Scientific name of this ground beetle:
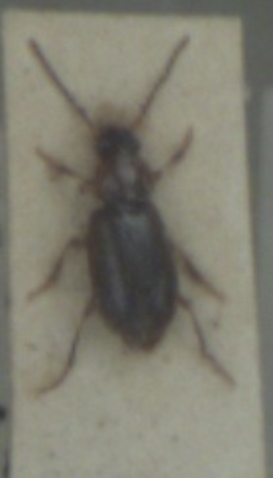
Acupalpus dubius
